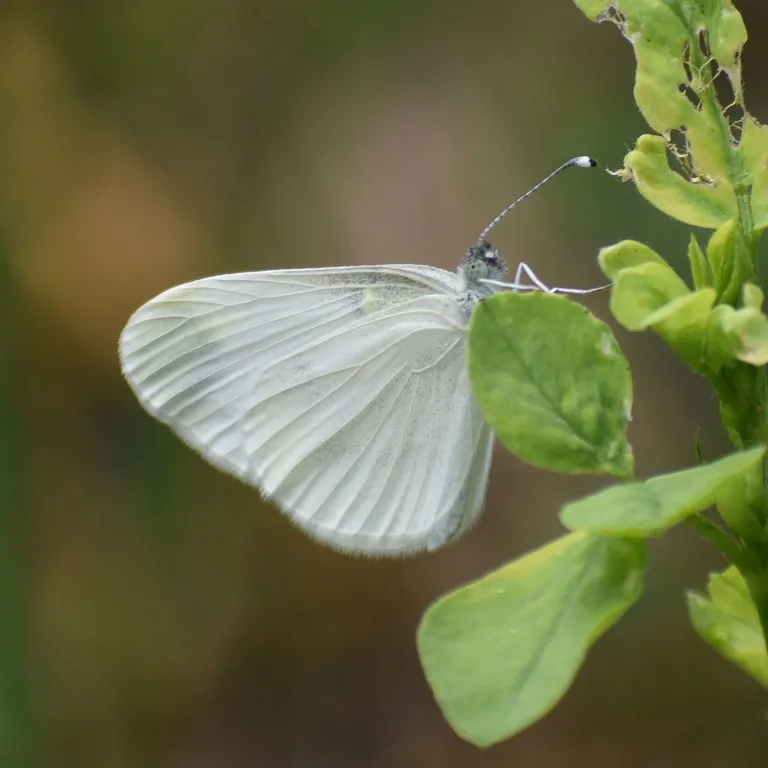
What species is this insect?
Leptidea sinapis/juvernica
